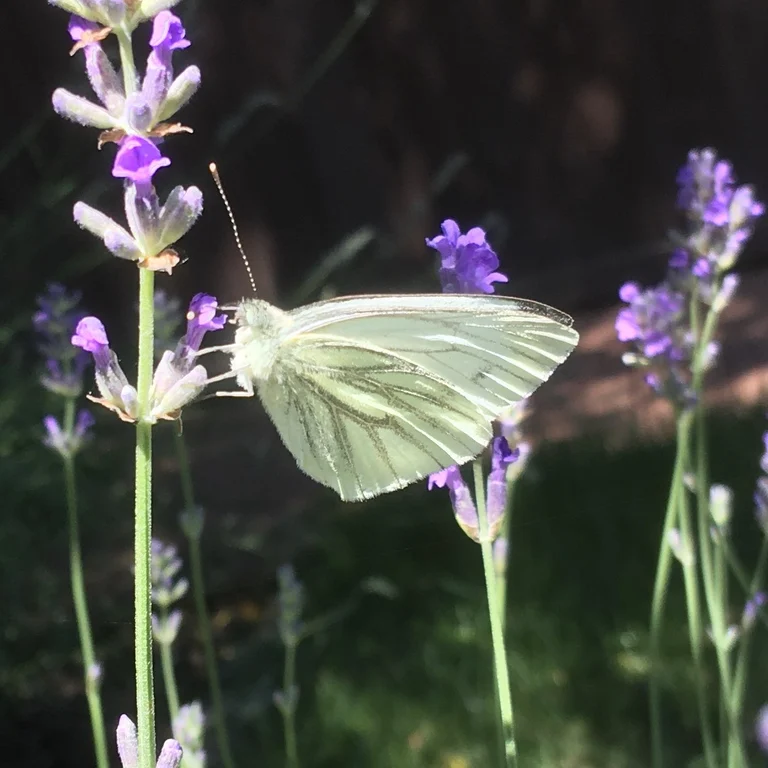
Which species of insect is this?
Pieris napi
